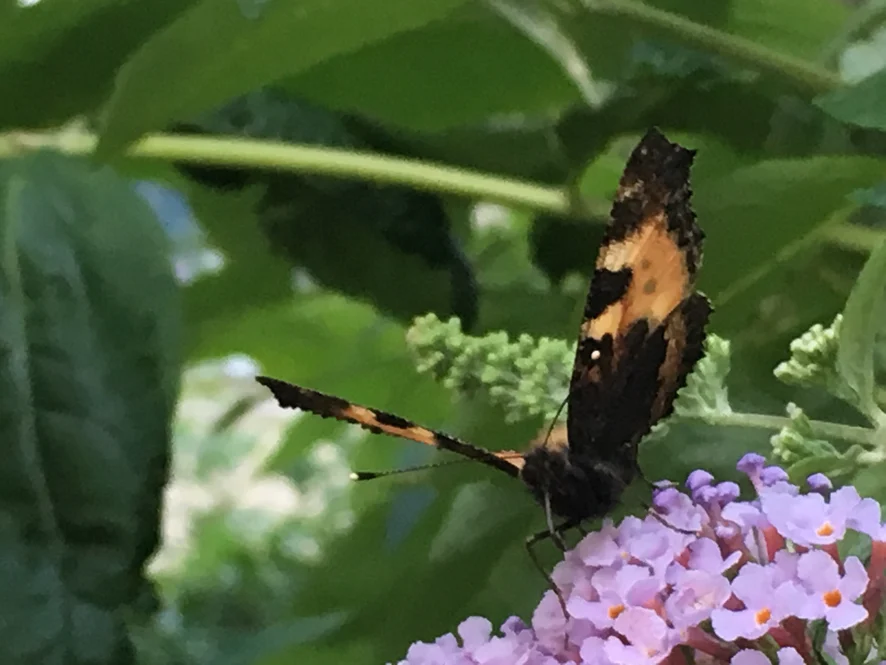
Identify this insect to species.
Aglais urticae
